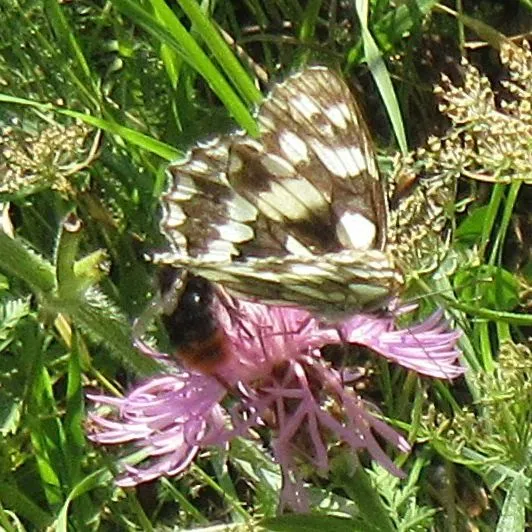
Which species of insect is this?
Melanargia galathea
